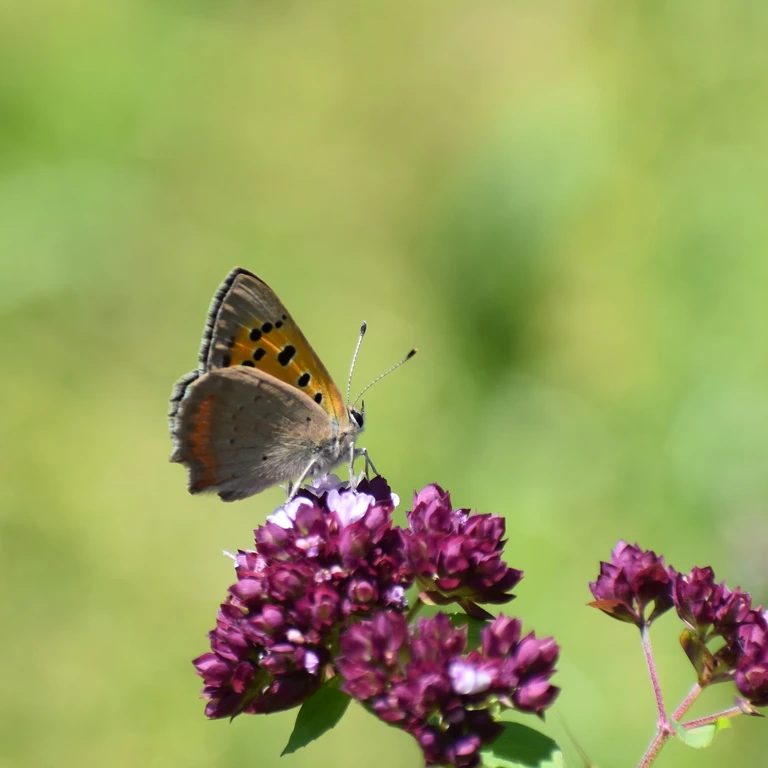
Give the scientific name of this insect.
Lycaena phlaeas
